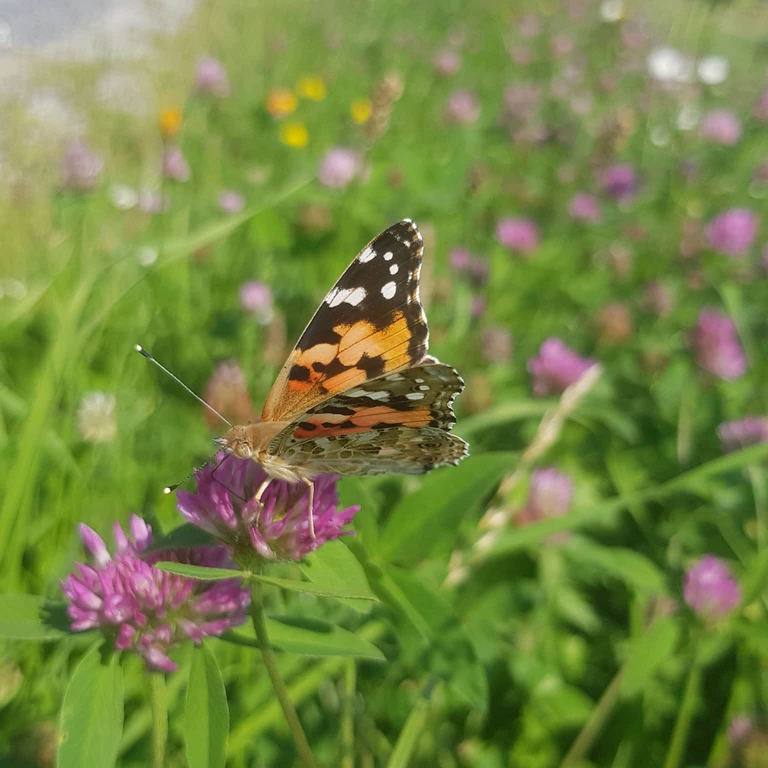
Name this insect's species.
Vanessa cardui
